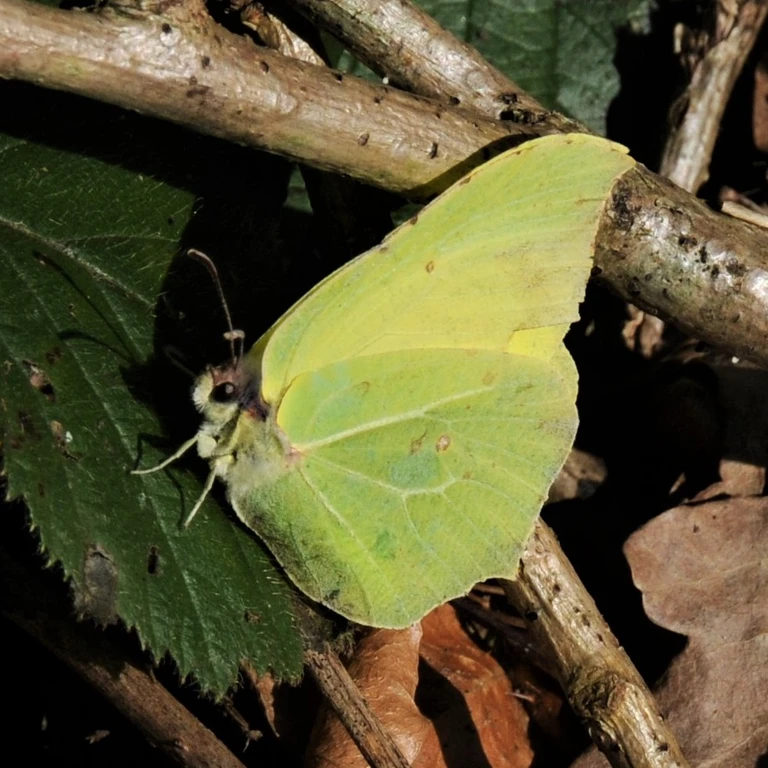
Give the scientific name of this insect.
Gonepteryx rhamni
